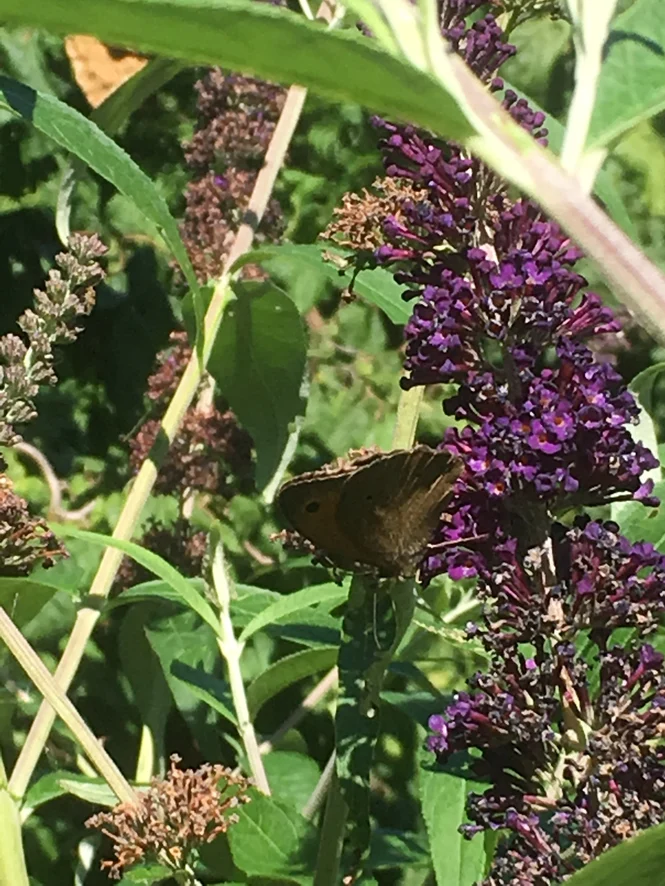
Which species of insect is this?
Maniola jurtina
